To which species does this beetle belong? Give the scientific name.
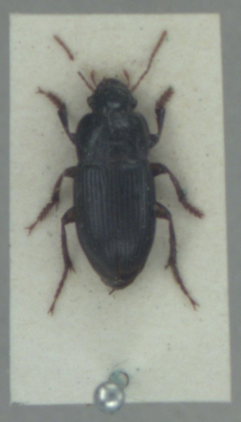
Harpalus tardus
